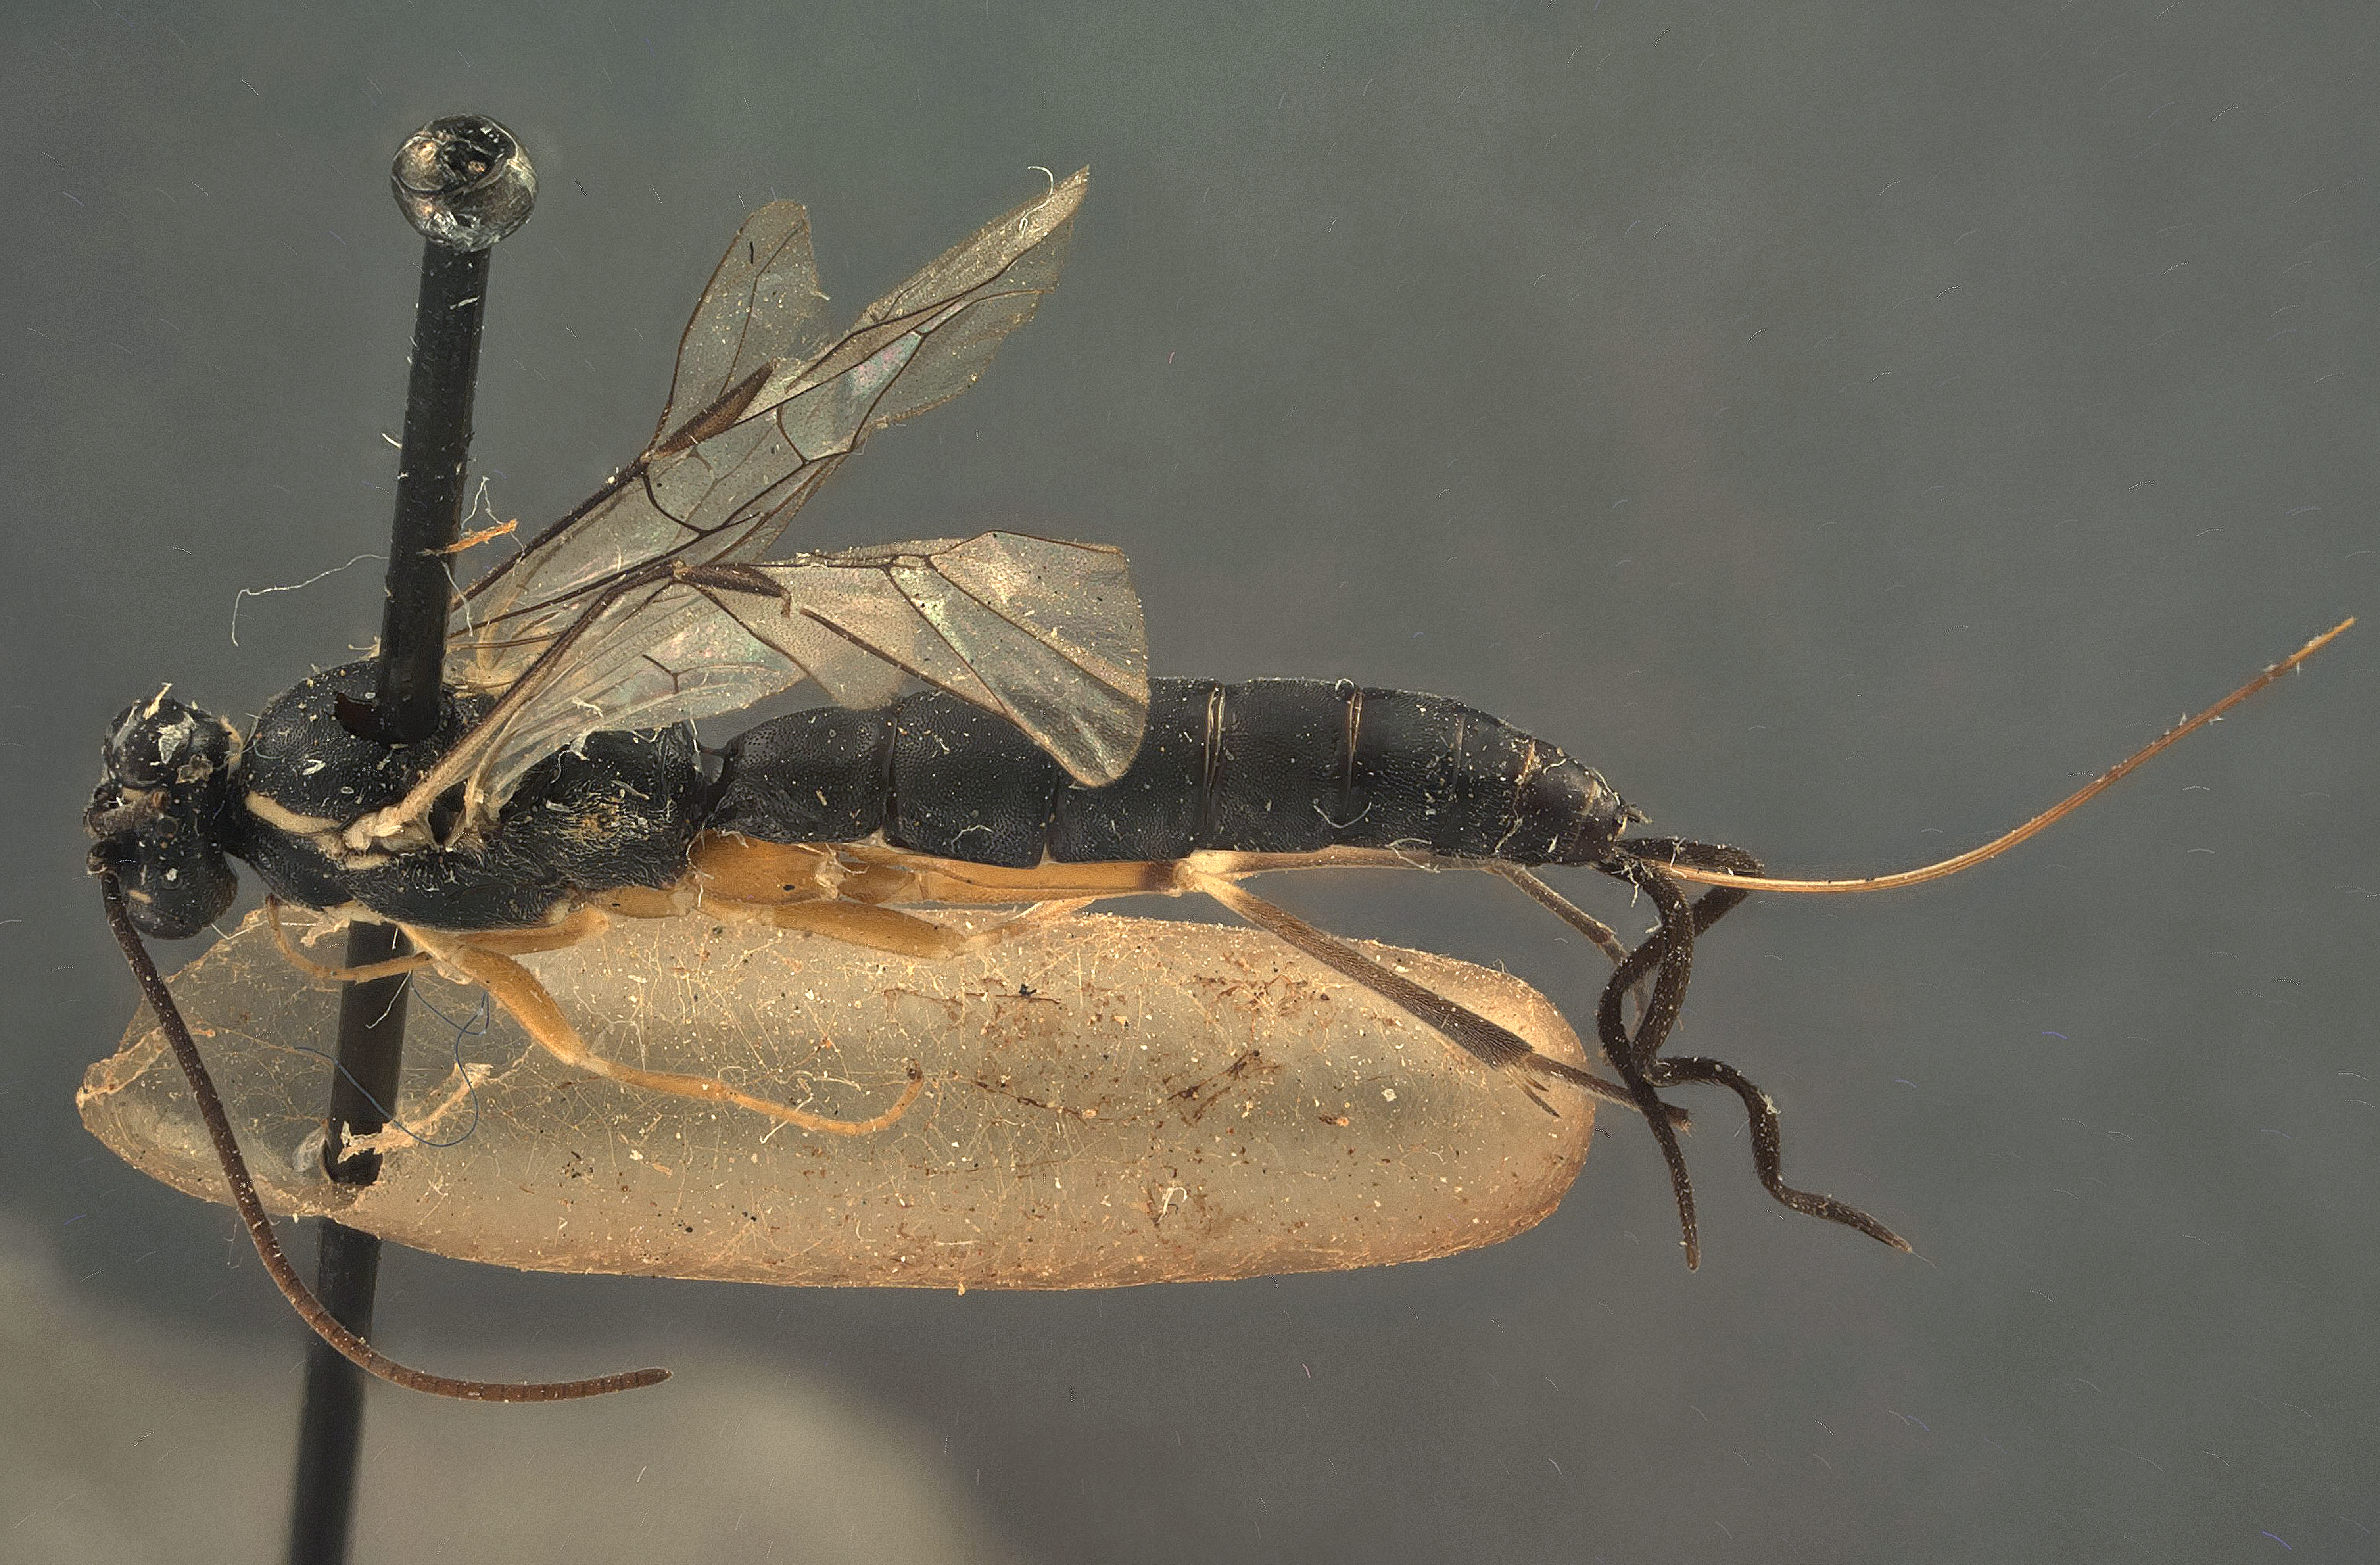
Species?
Stilbopoides sesiavora
